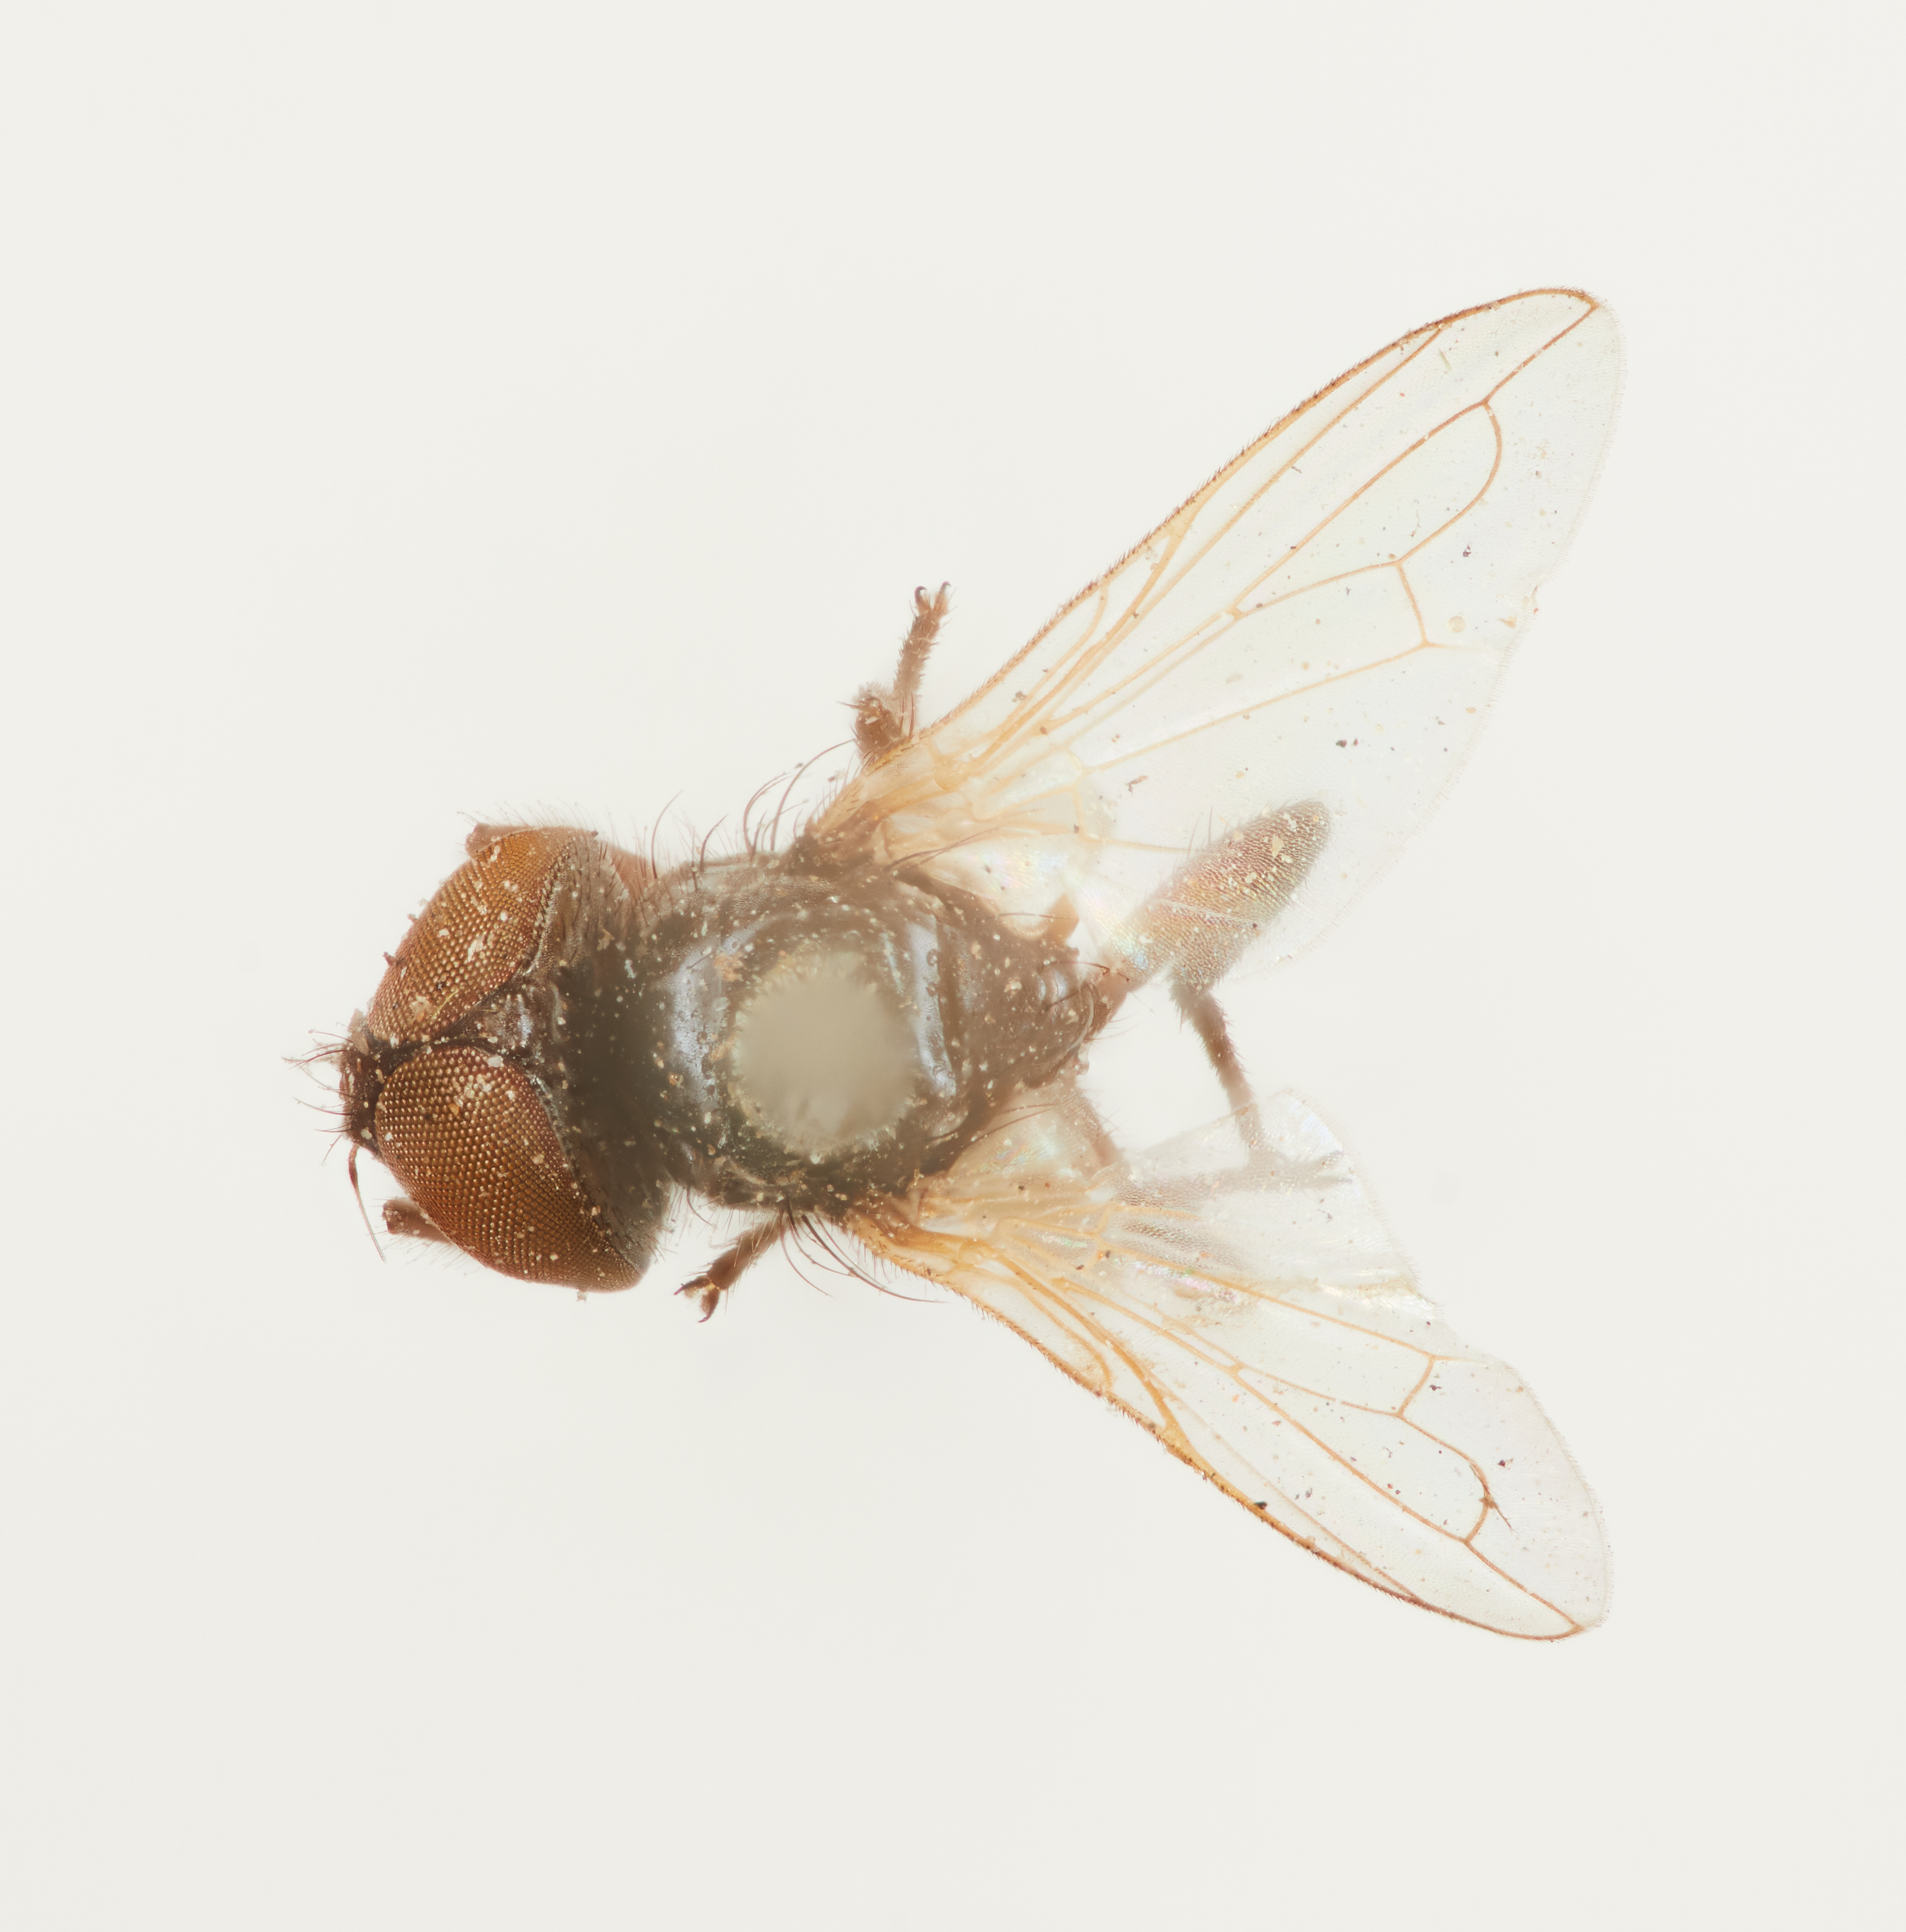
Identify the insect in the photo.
Hyalomya purpurascens
